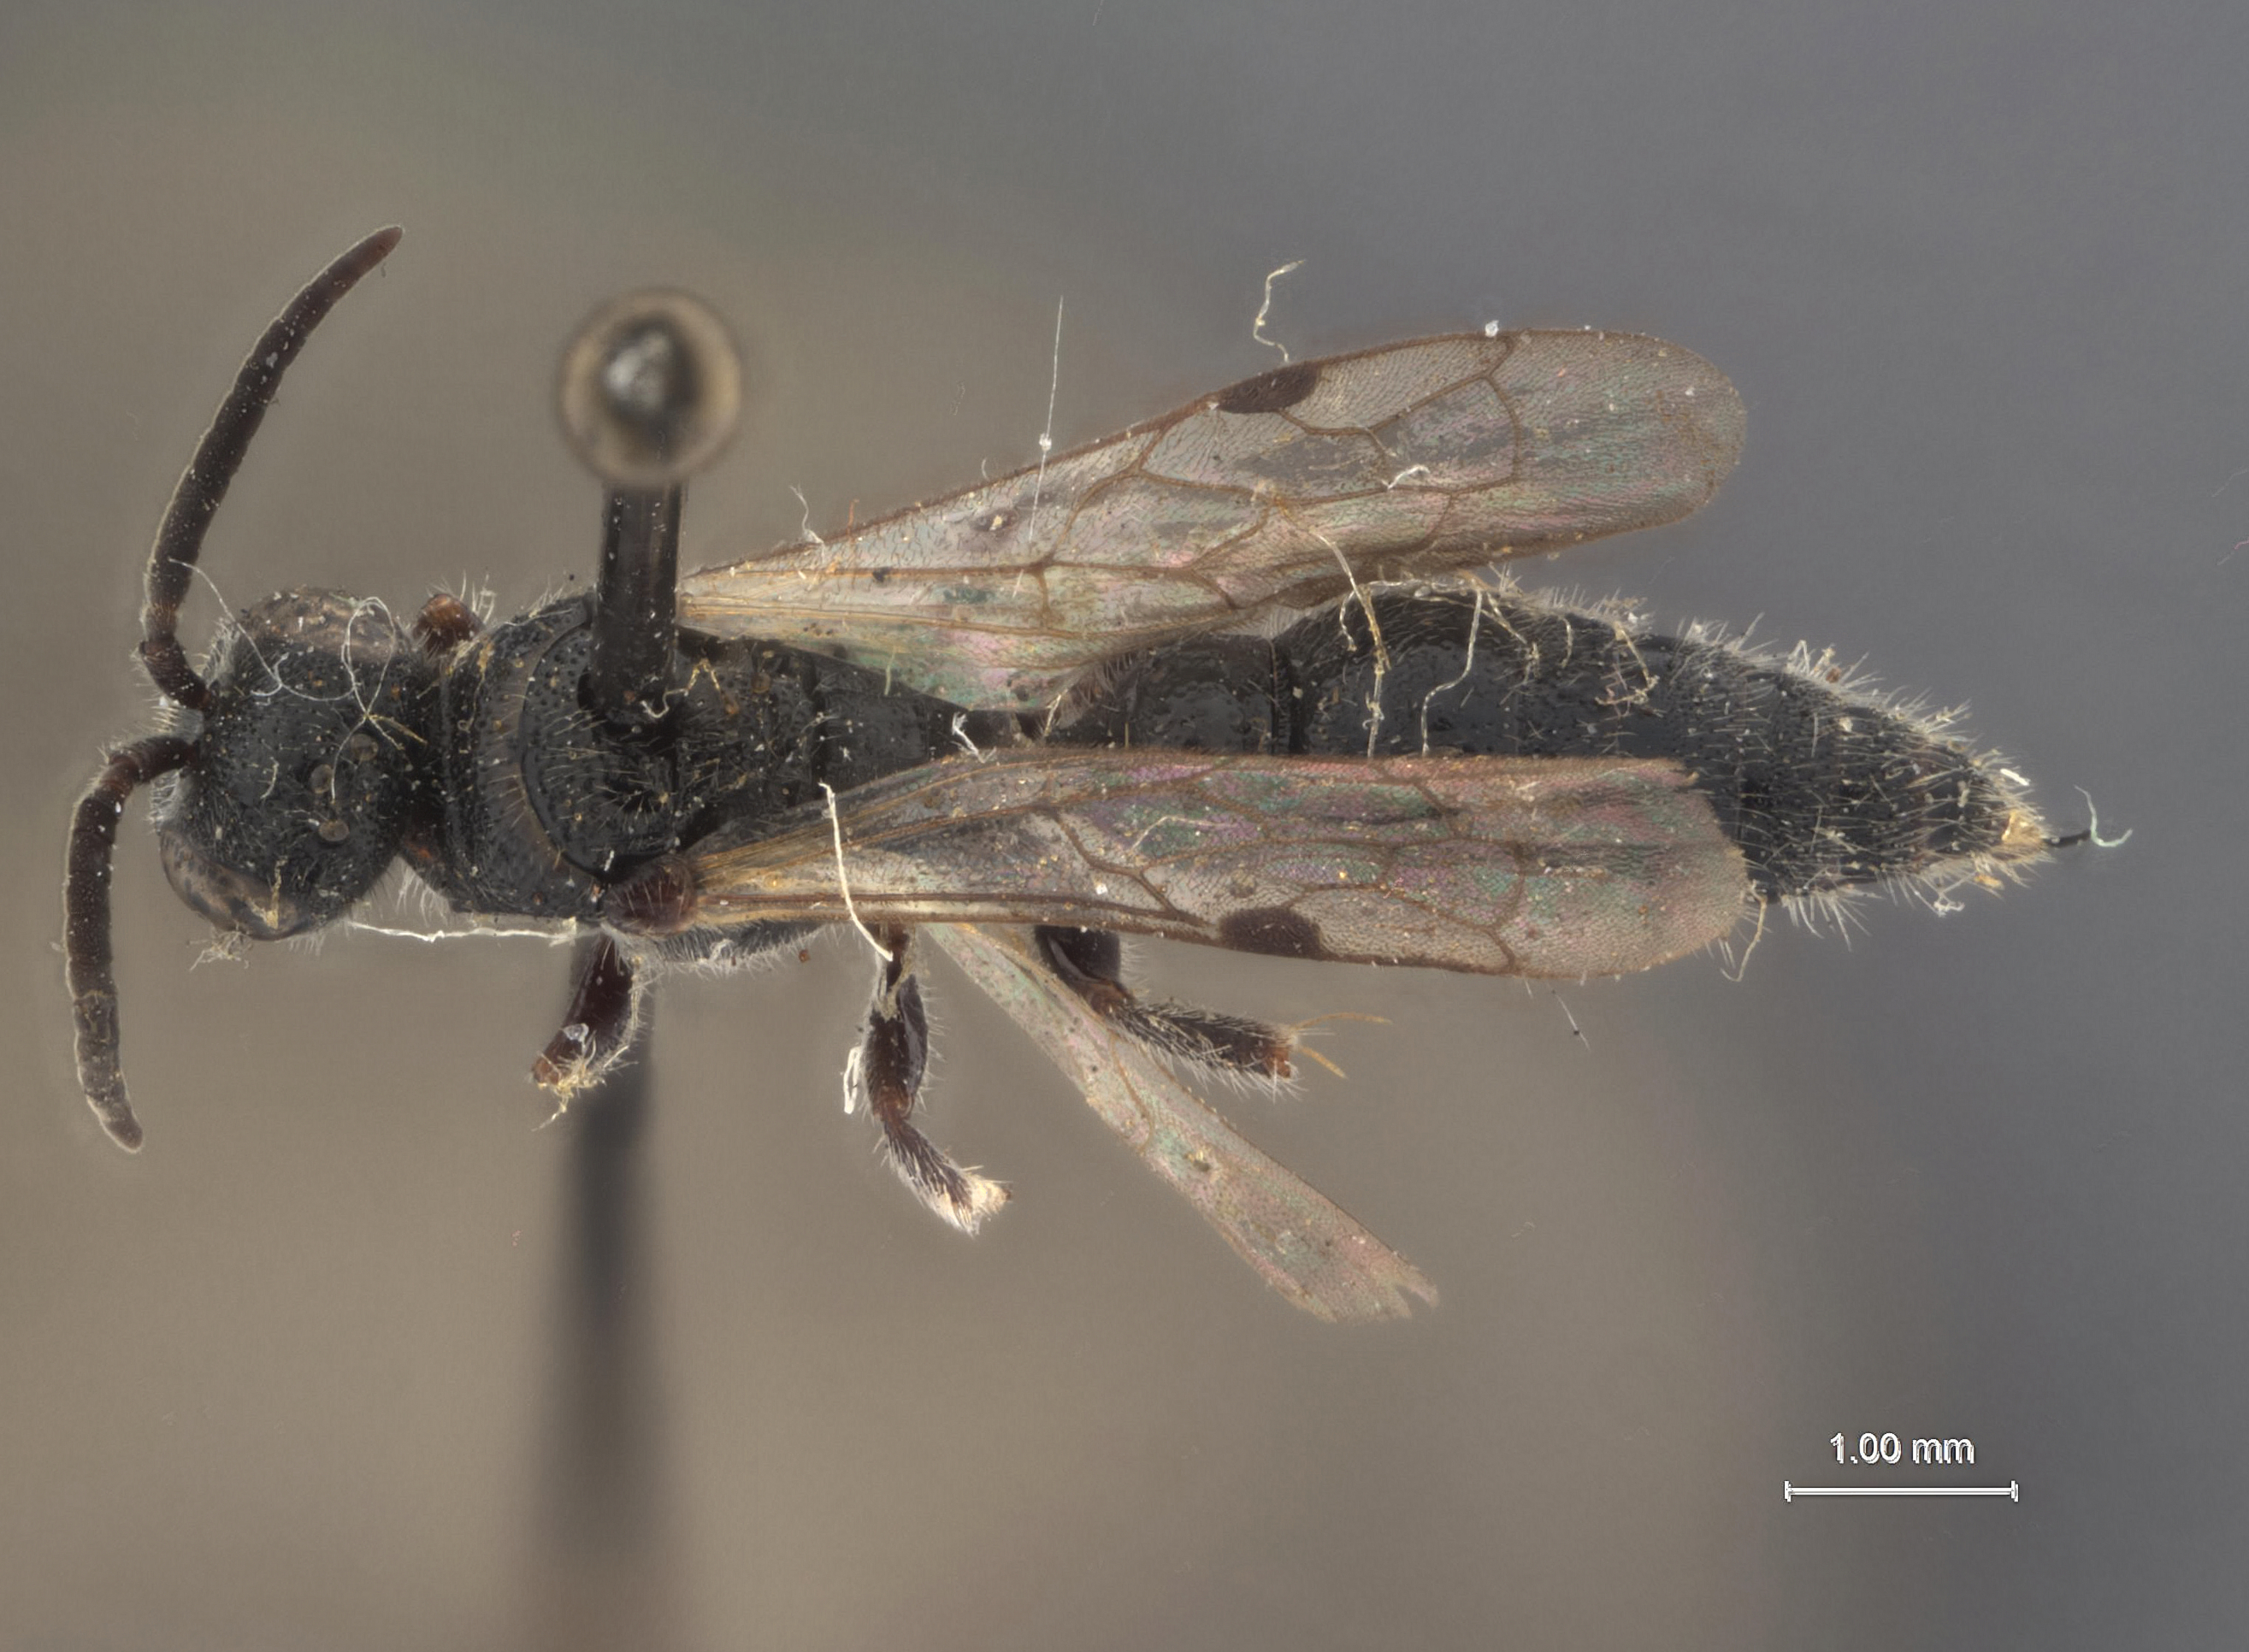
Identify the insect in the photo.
Tiphia waldeni
